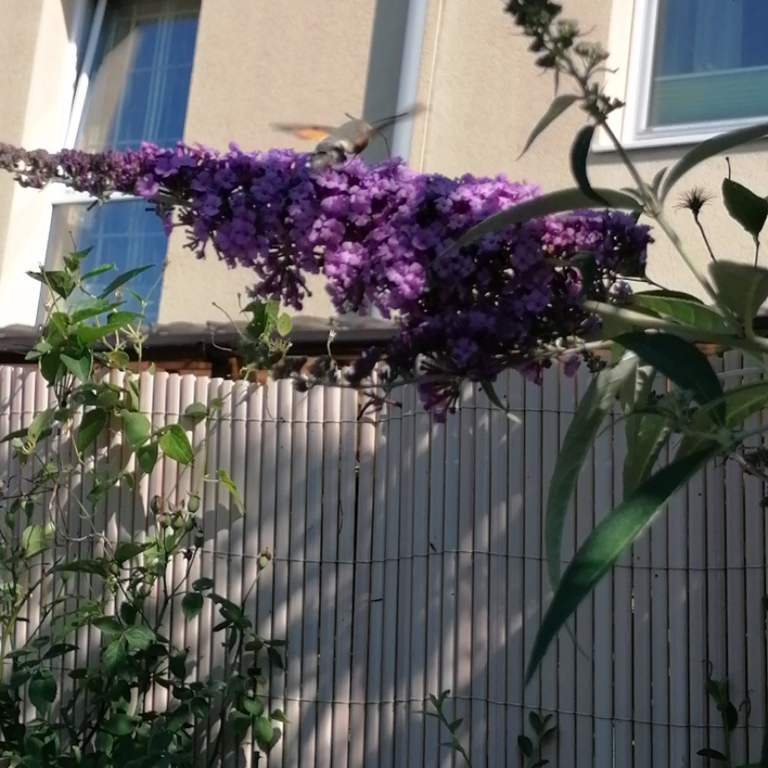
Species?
Macroglossum stellatarum
